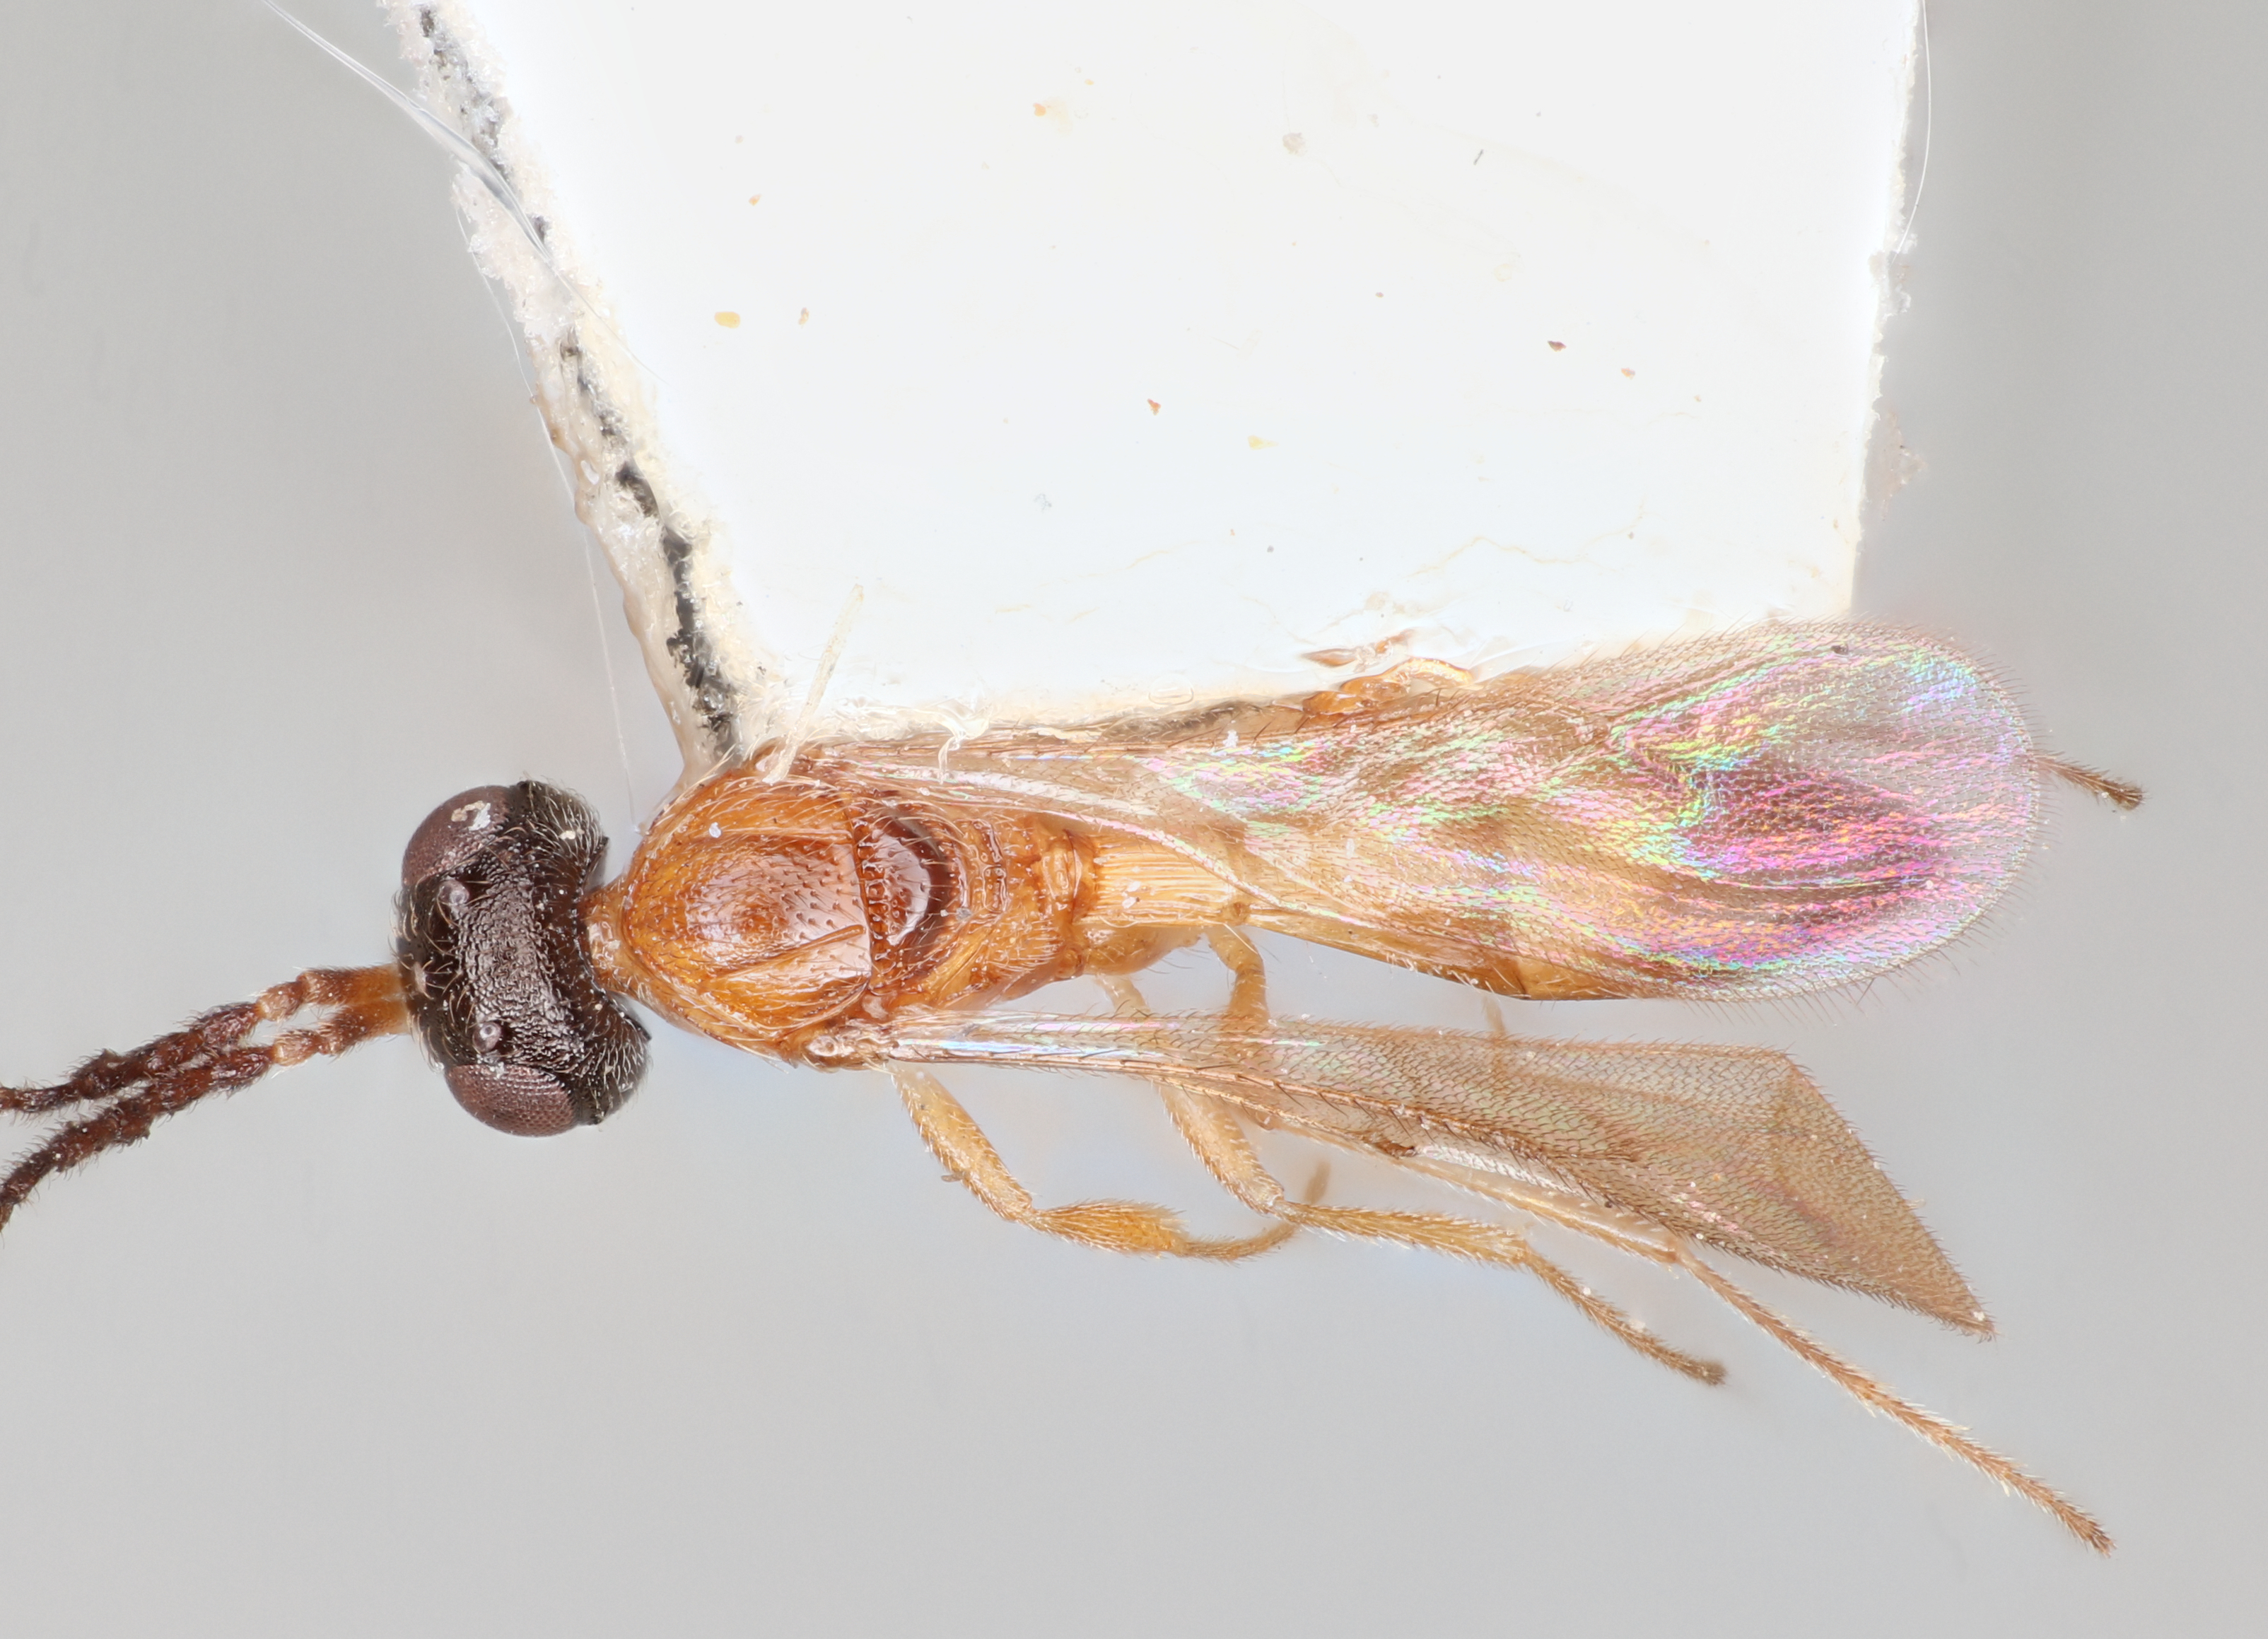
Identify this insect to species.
Calliscelio orientalis
